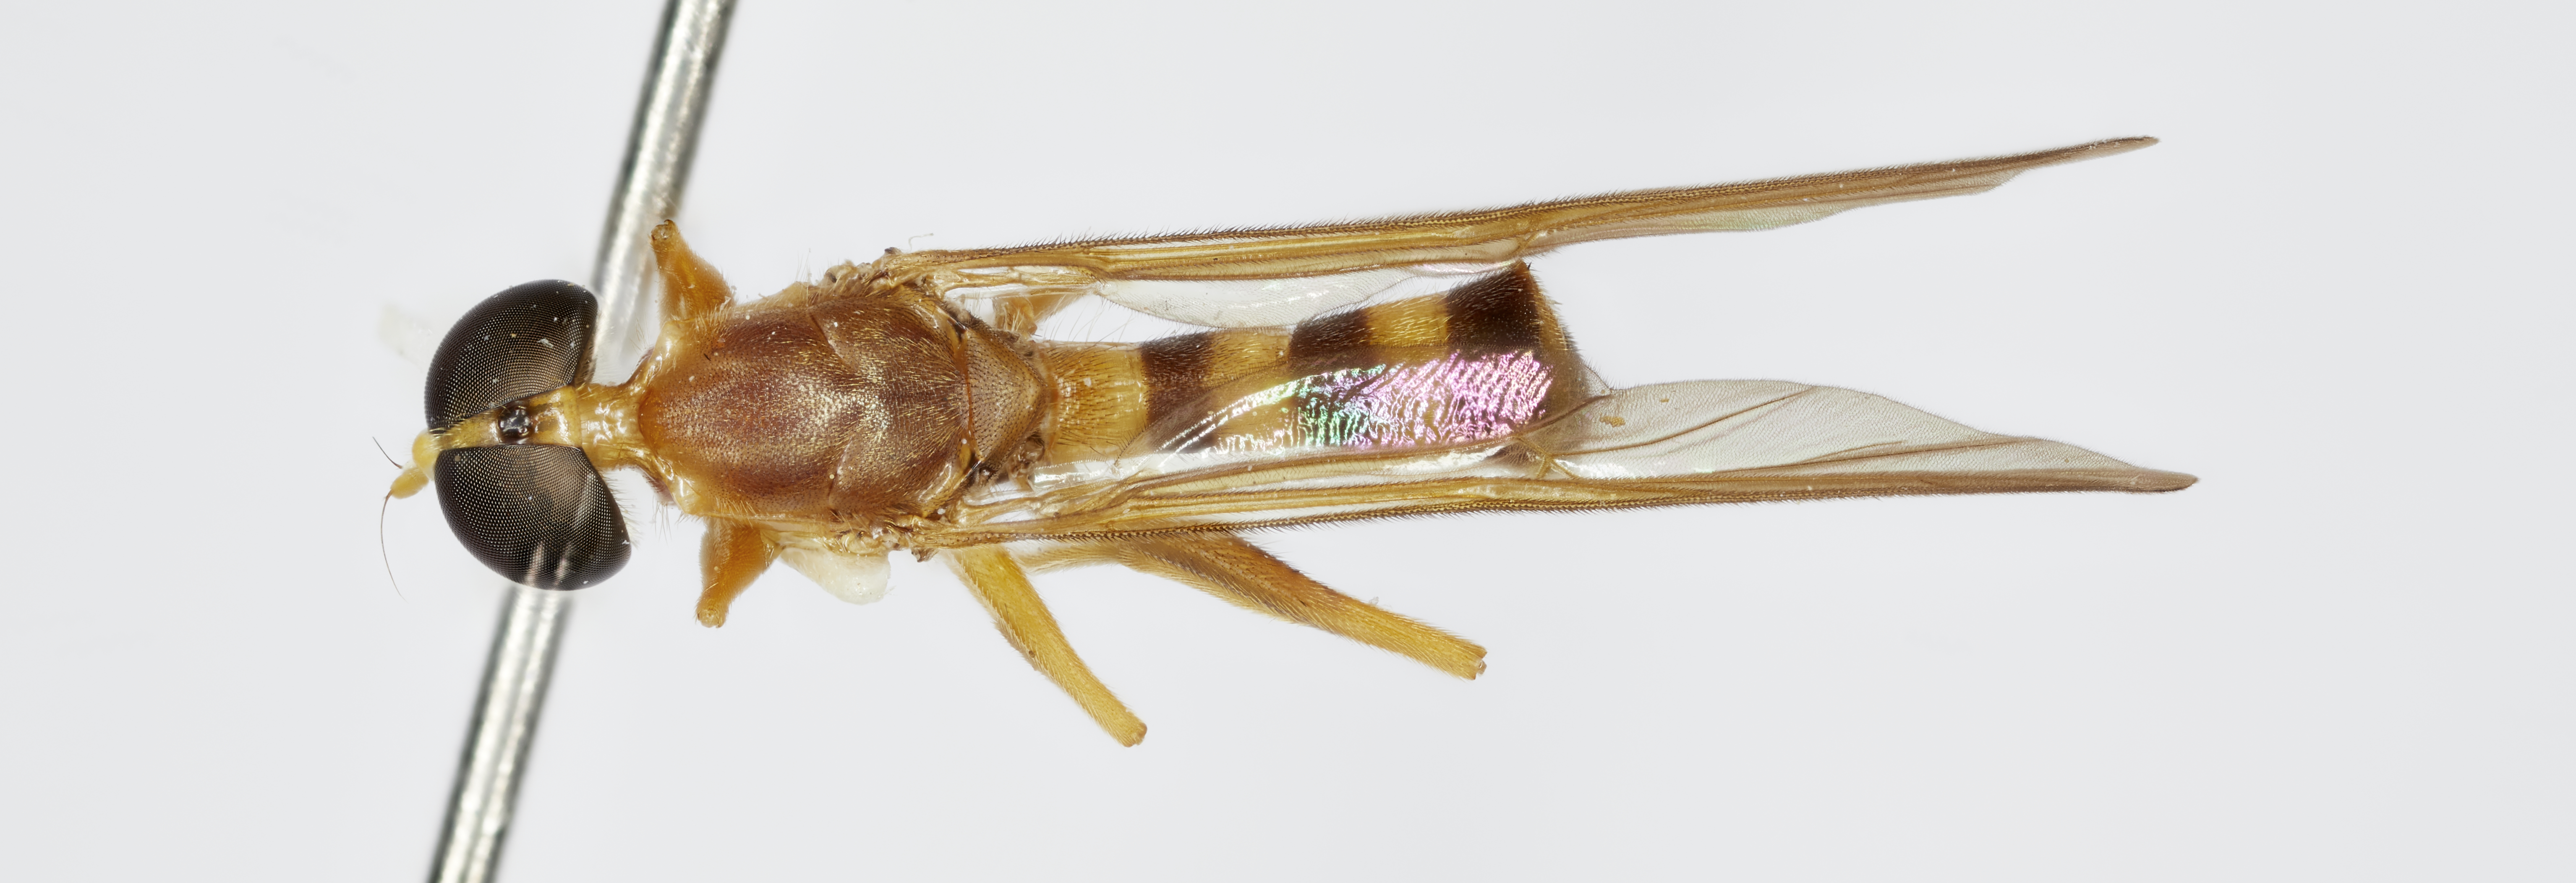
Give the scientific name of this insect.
Ptecticus kraussi
